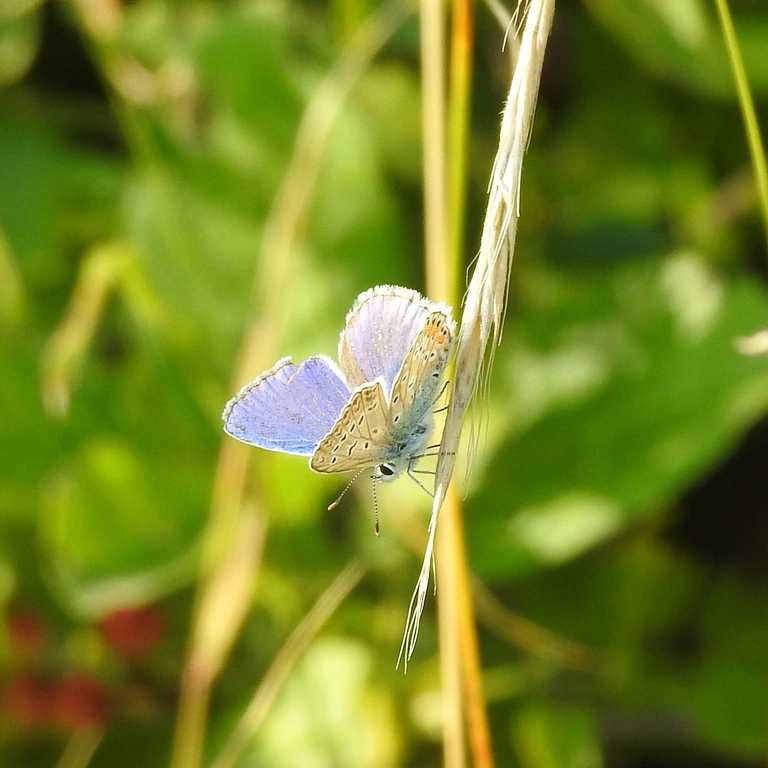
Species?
Polyommatus icarus
